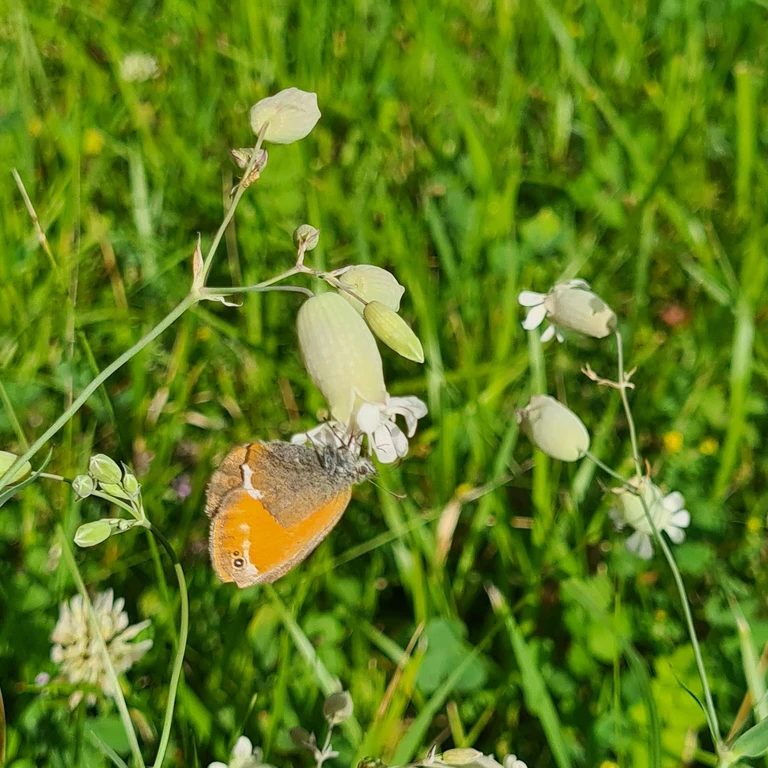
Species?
Coenonympha arcania
